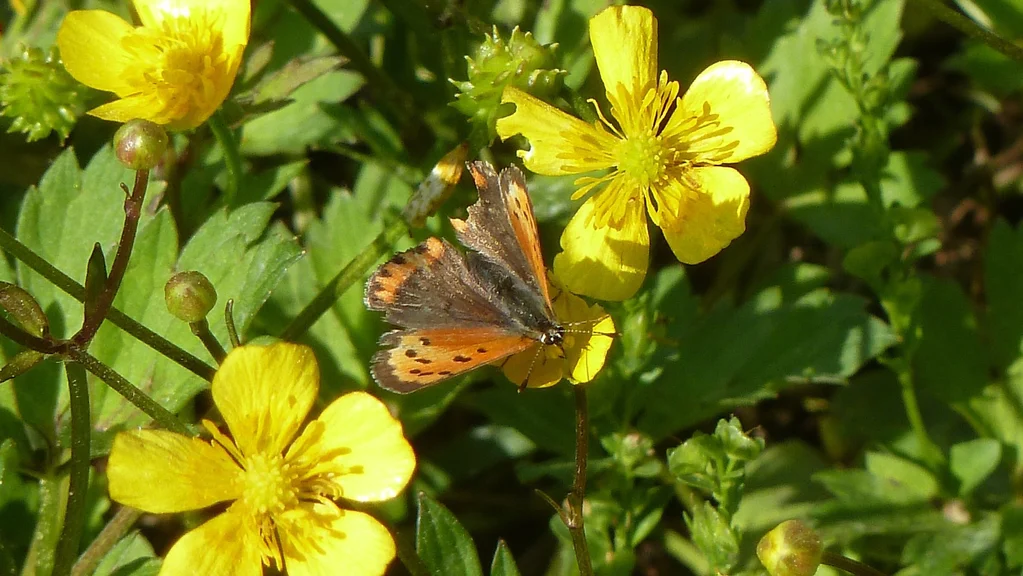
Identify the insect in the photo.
Lycaena phlaeas
